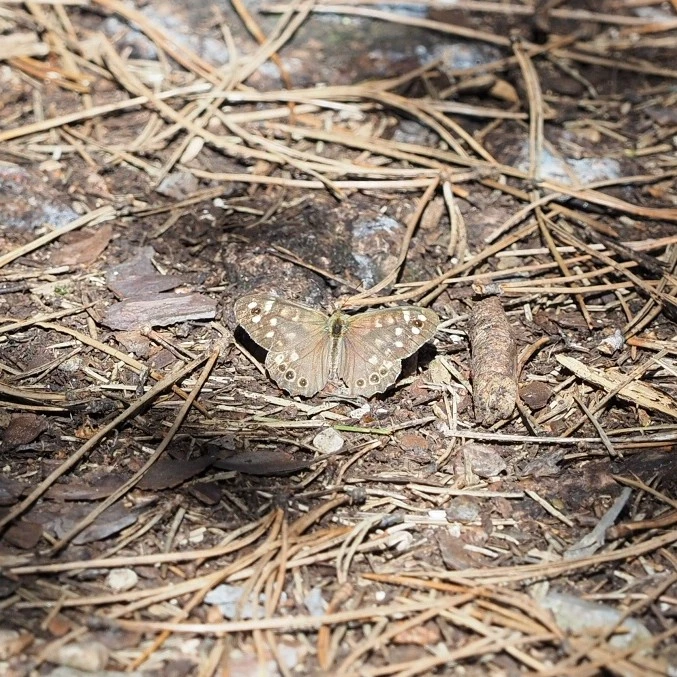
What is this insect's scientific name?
Pararge aegeria
